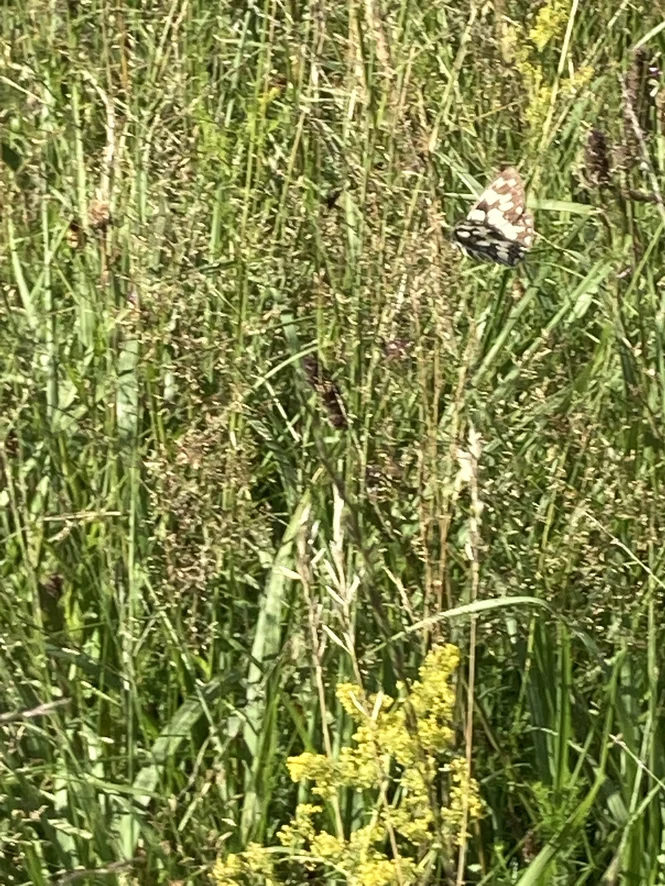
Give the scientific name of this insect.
Melanargia galathea
